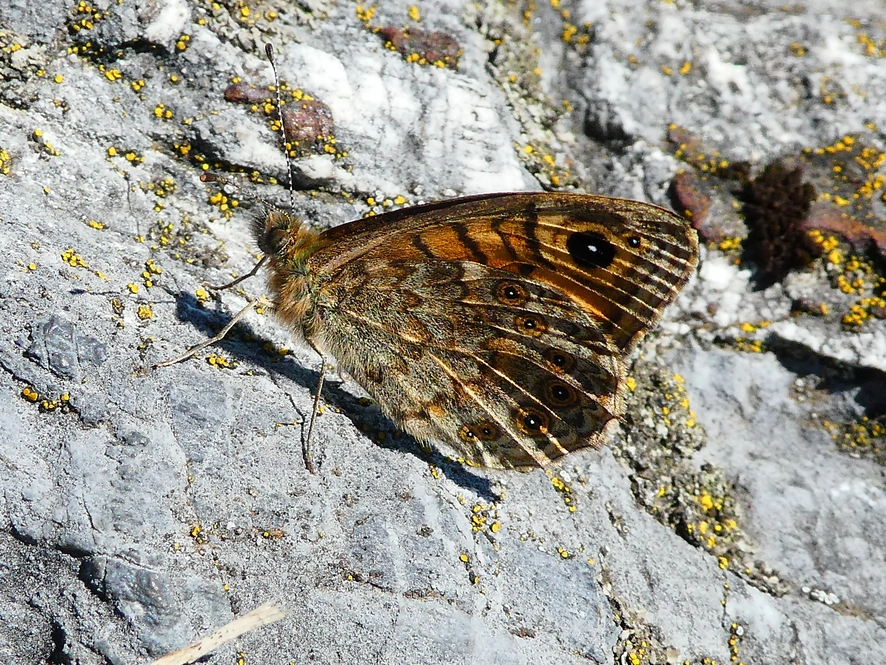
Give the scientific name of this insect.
Lasiommata megera (also Pararge megera)
